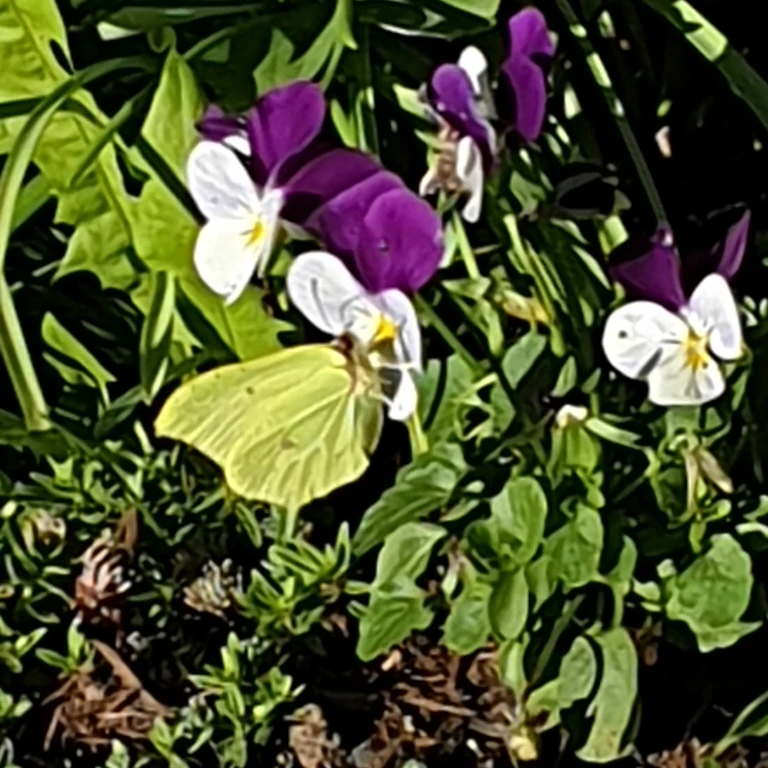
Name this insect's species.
Gonepteryx rhamni
